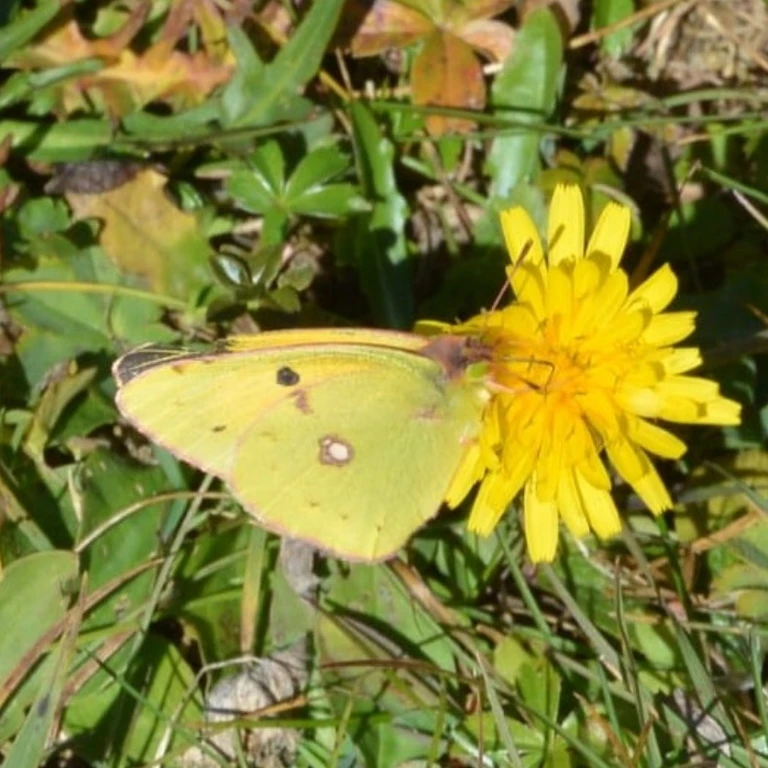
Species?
Colias croceus
